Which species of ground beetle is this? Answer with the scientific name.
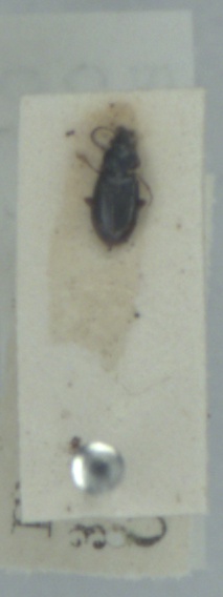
Bembidion guttula
